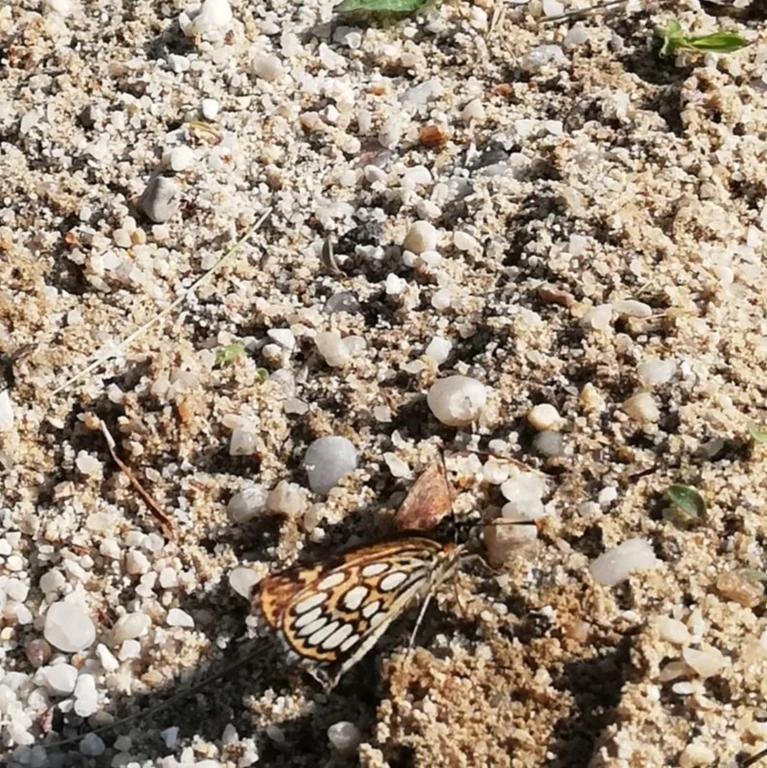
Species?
Heteropterus morpheus
